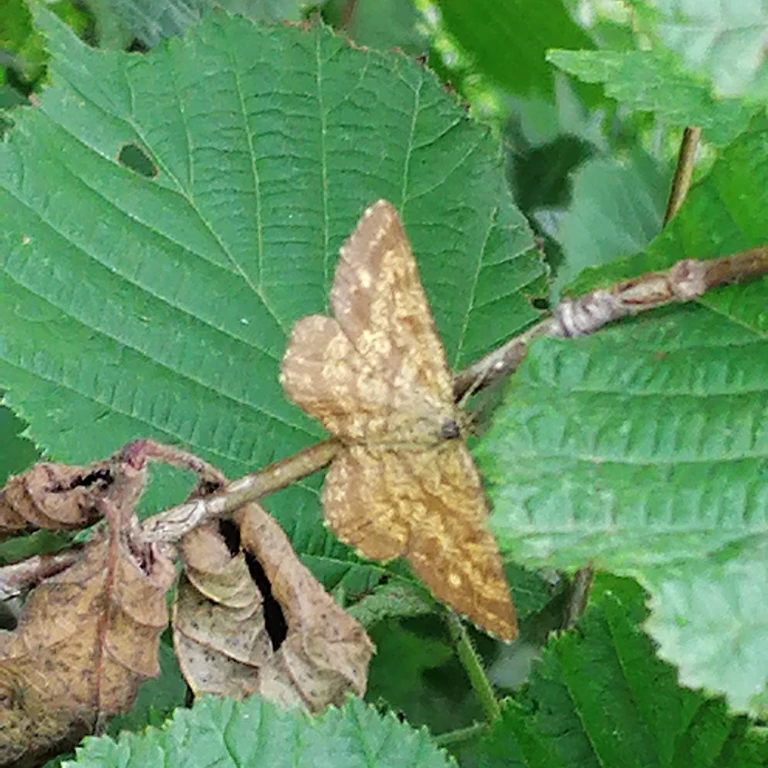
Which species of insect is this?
Ematurga atomaria
